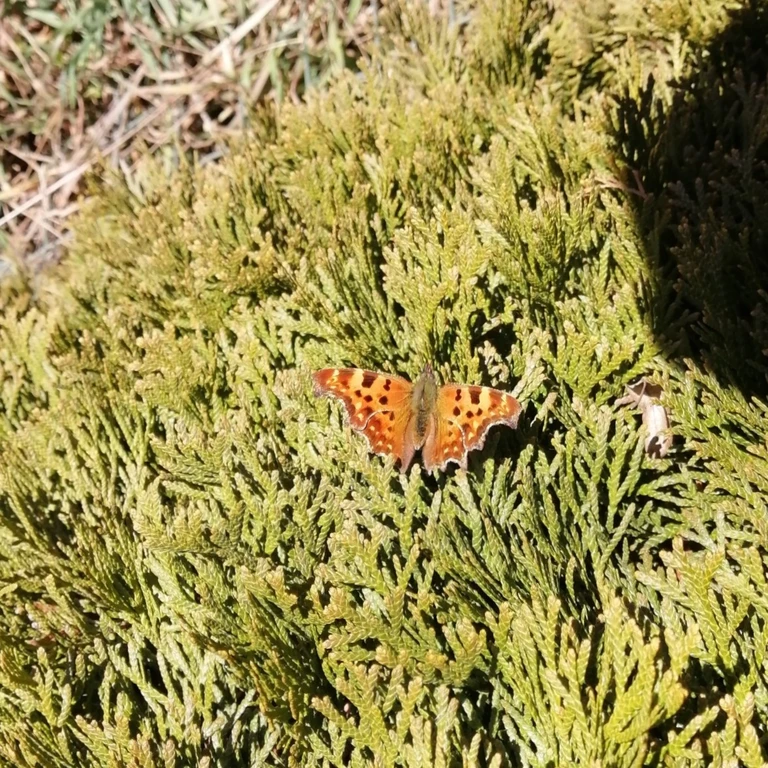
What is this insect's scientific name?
Polygonia c-album
